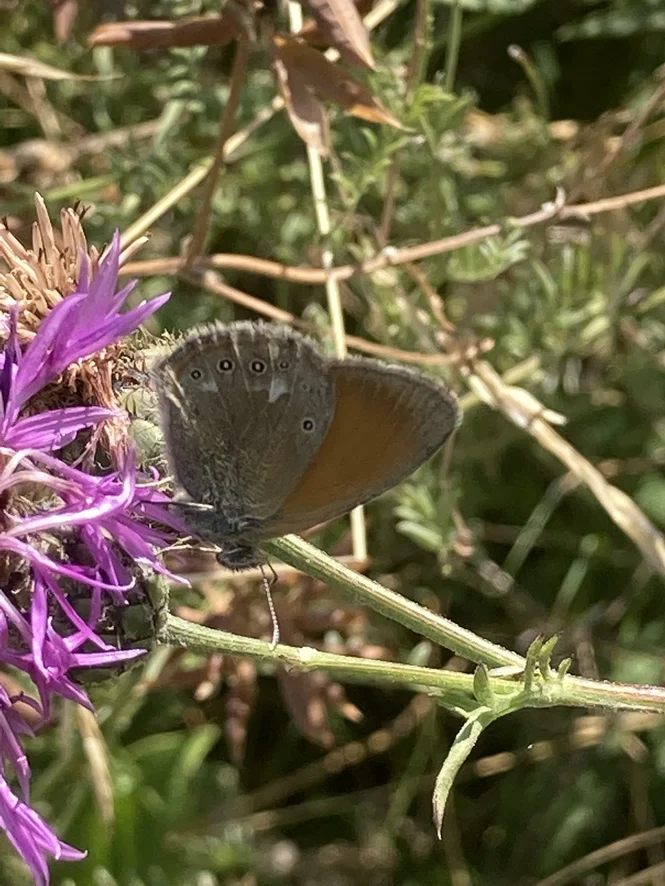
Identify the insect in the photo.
Coenonympha glycerion (also Coenonympha iphis)
